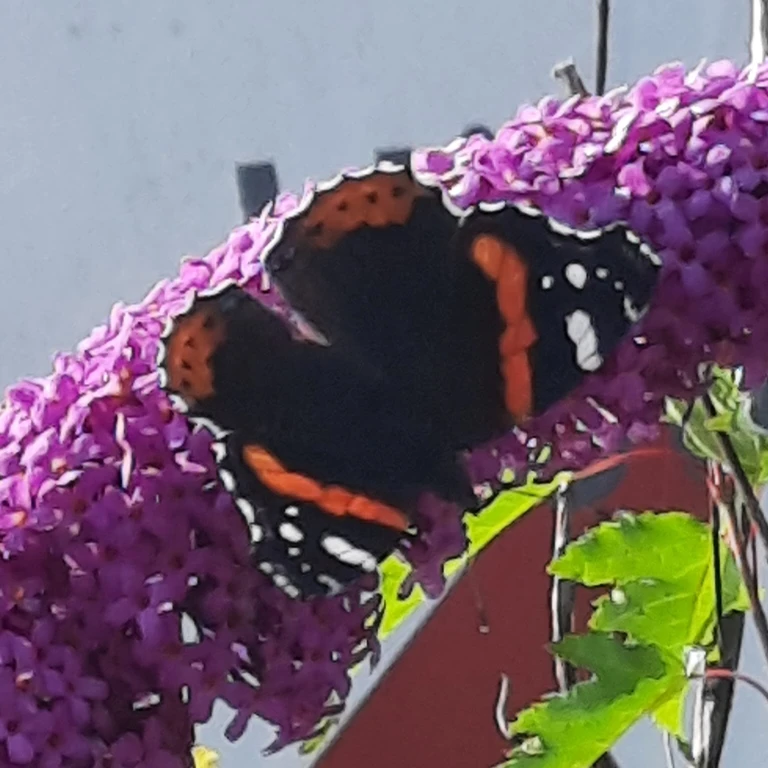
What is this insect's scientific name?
Vanessa atalanta
